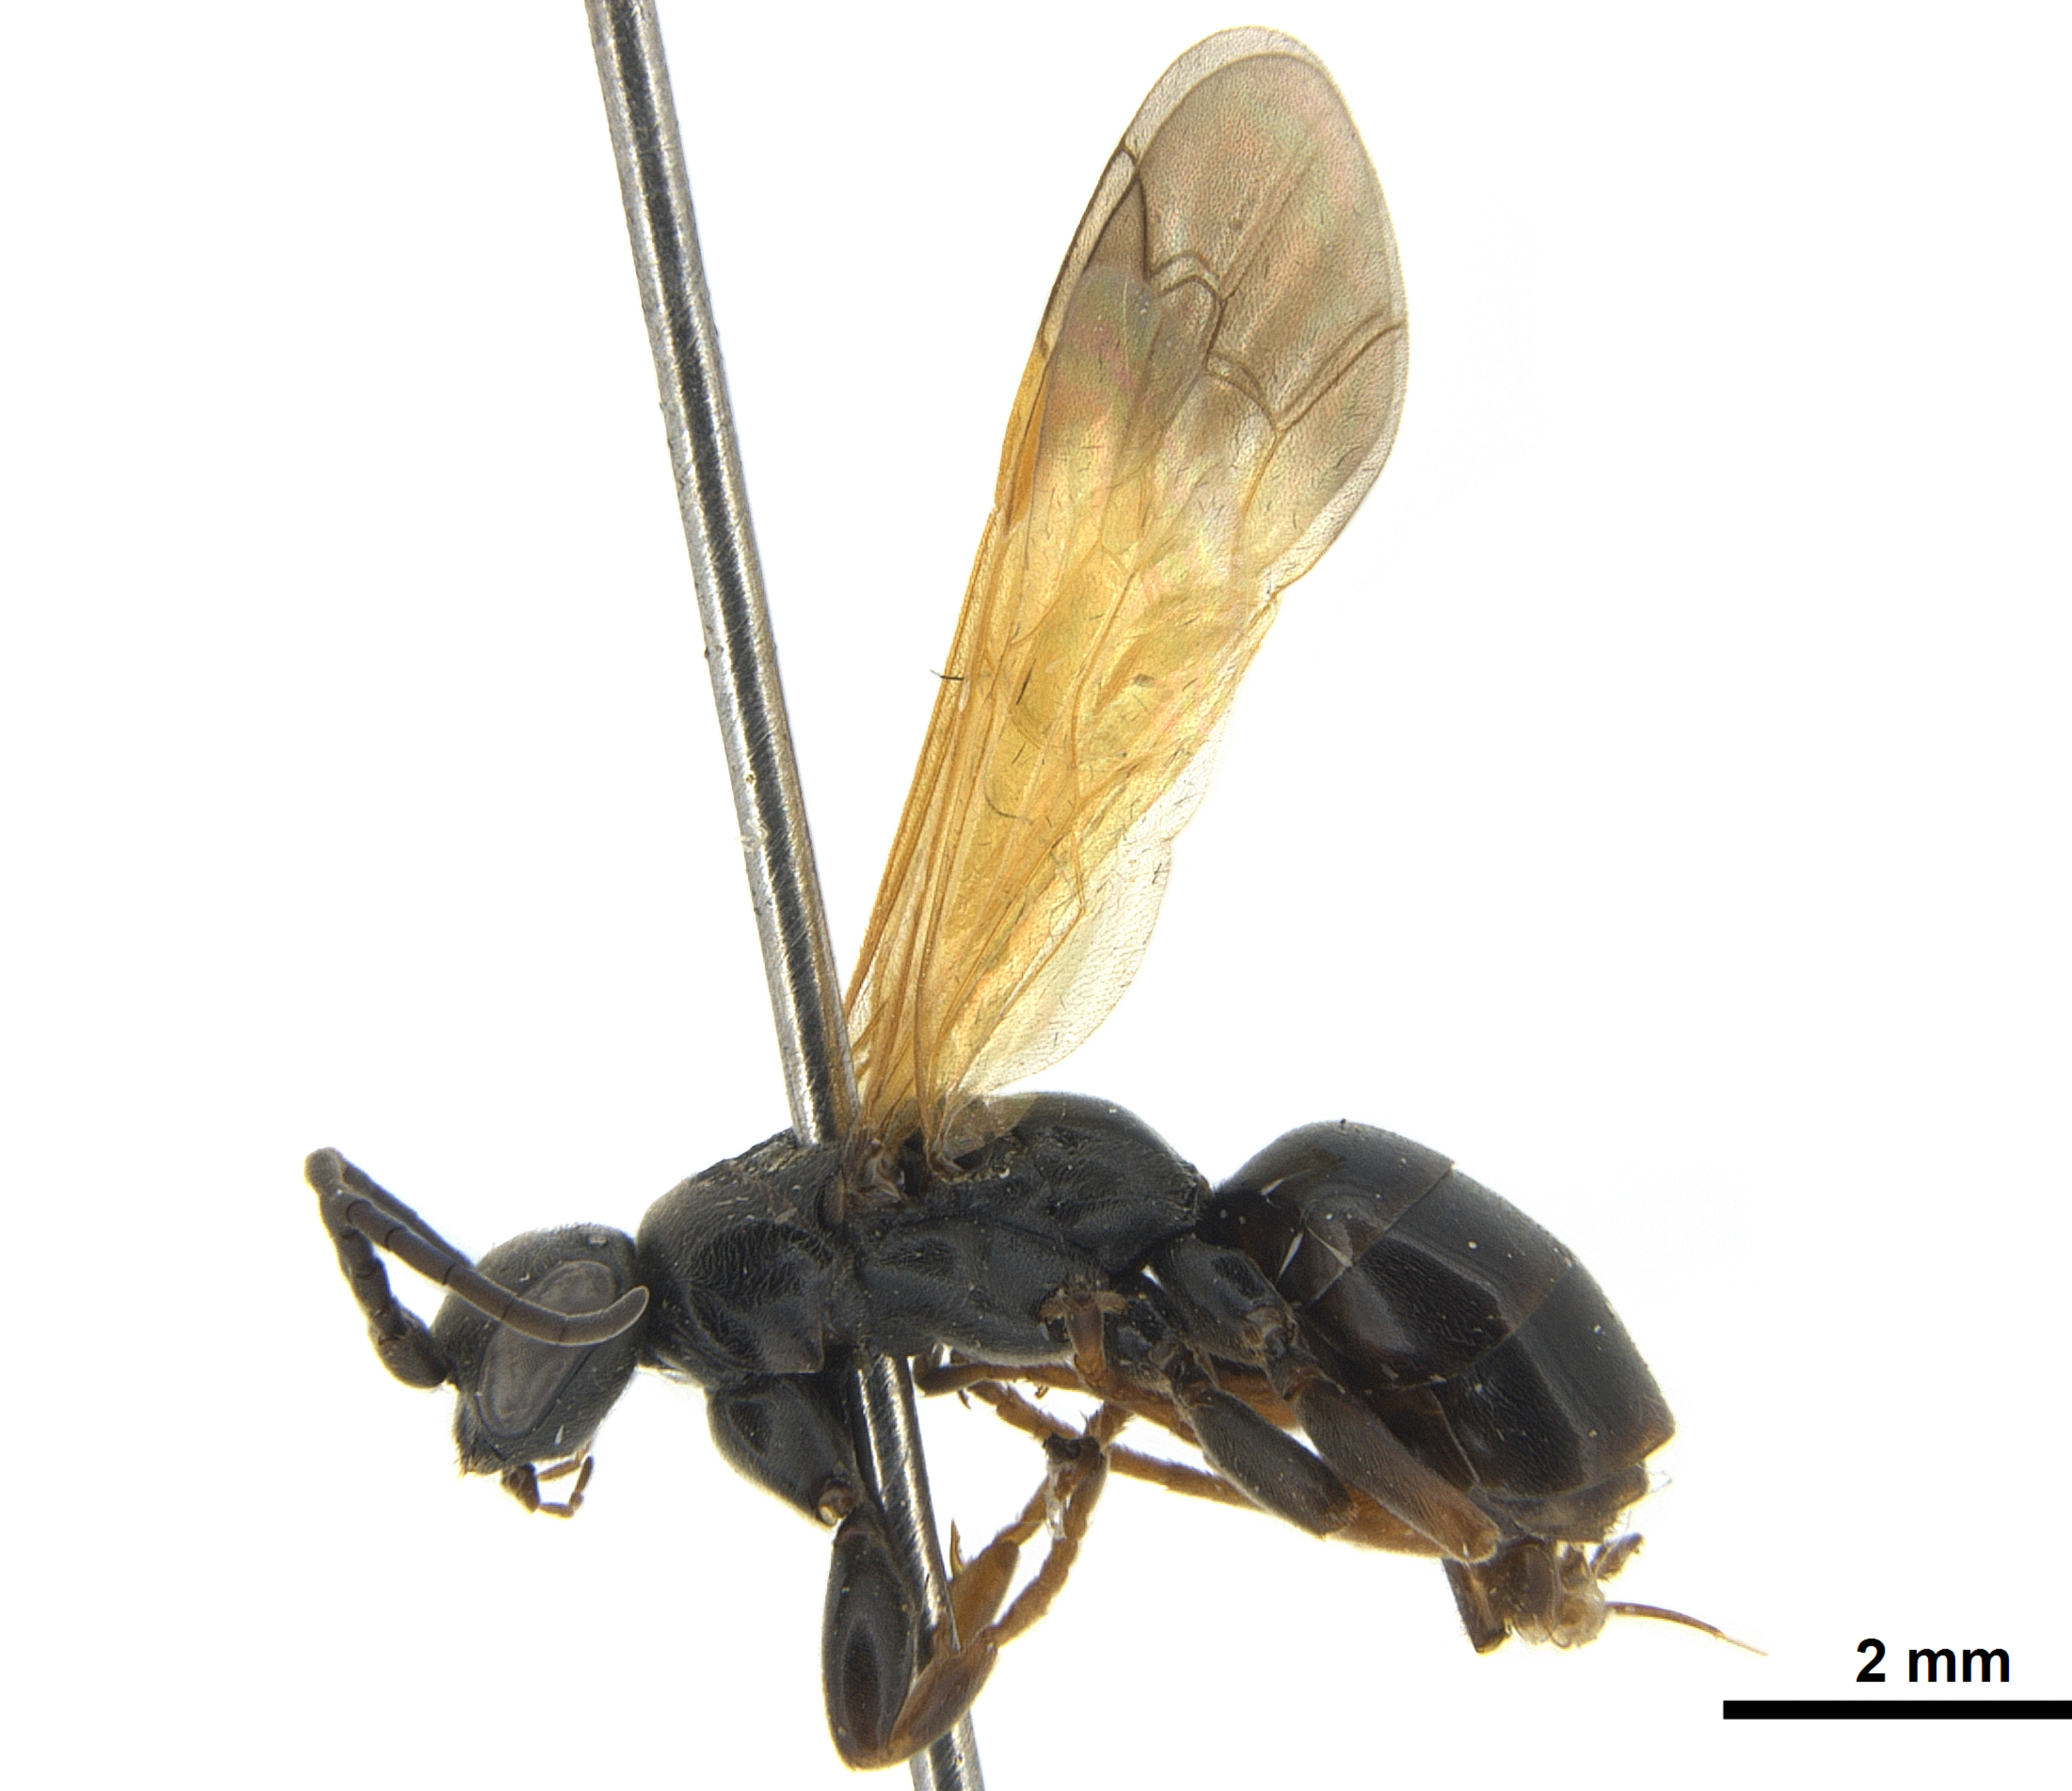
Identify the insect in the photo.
Epipompilus insularis
